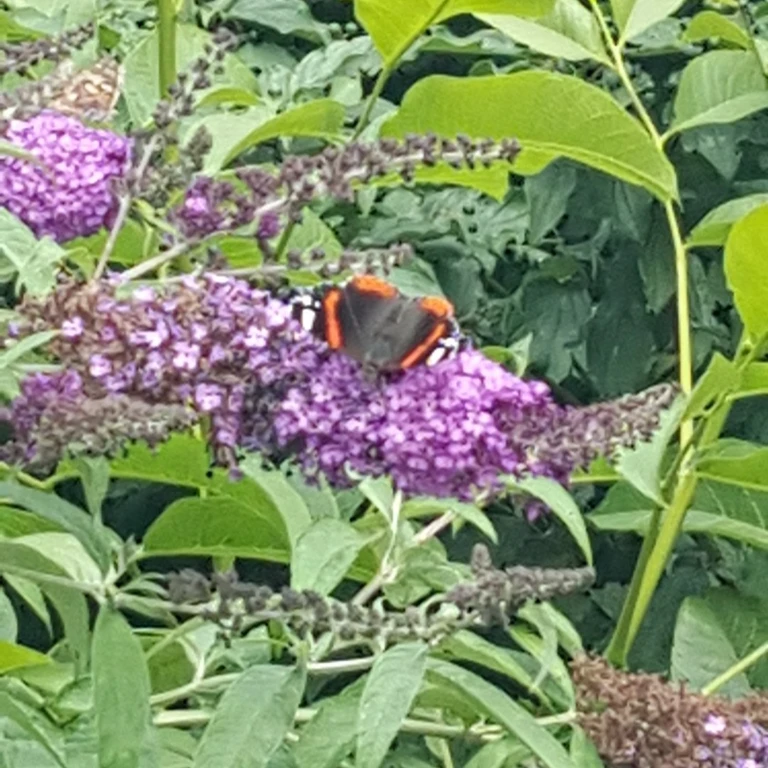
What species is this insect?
Vanessa atalanta
